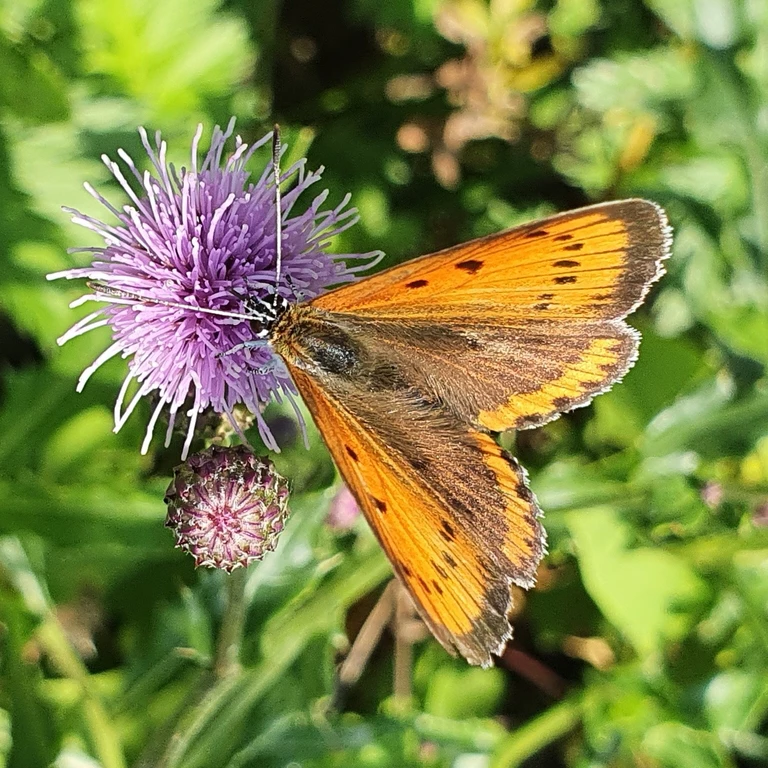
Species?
Lycaena dispar
